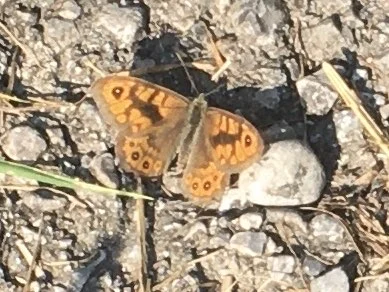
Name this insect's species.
Lasiommata megera (also Pararge megera)
